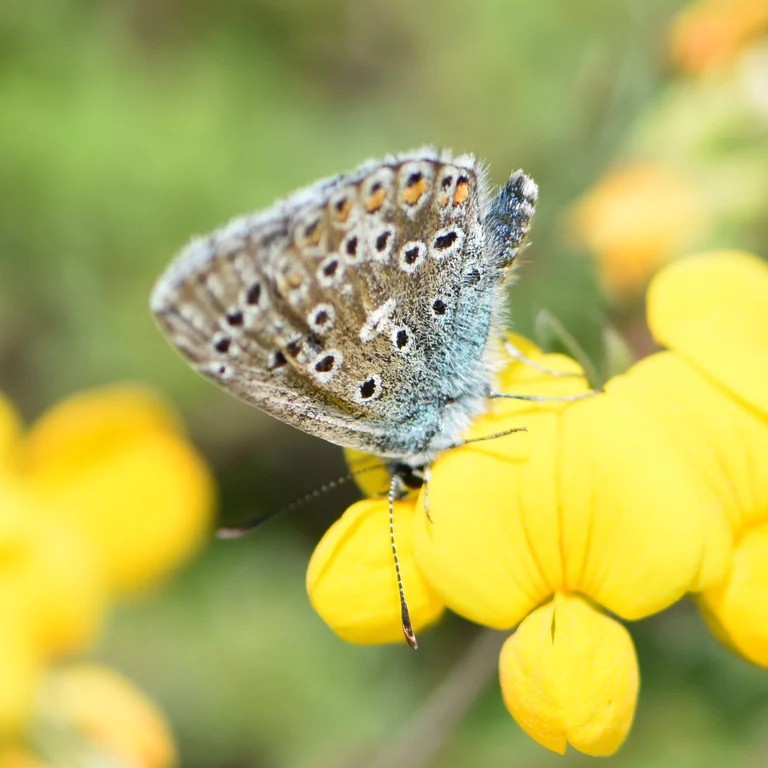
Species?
Lysandra bellargus
